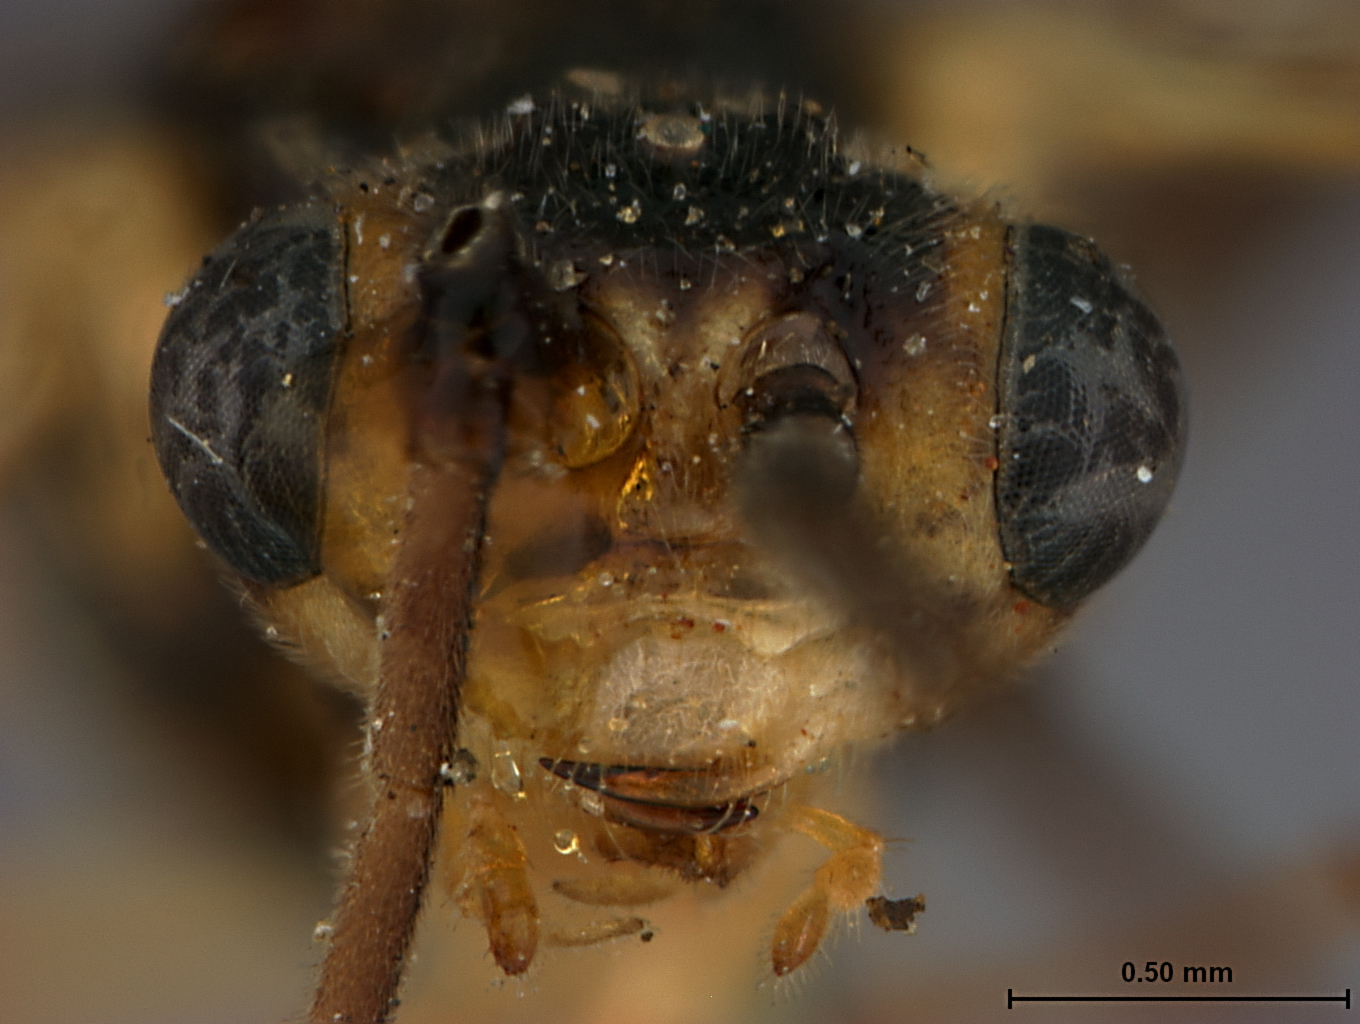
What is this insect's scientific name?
Pteronus marlatti
